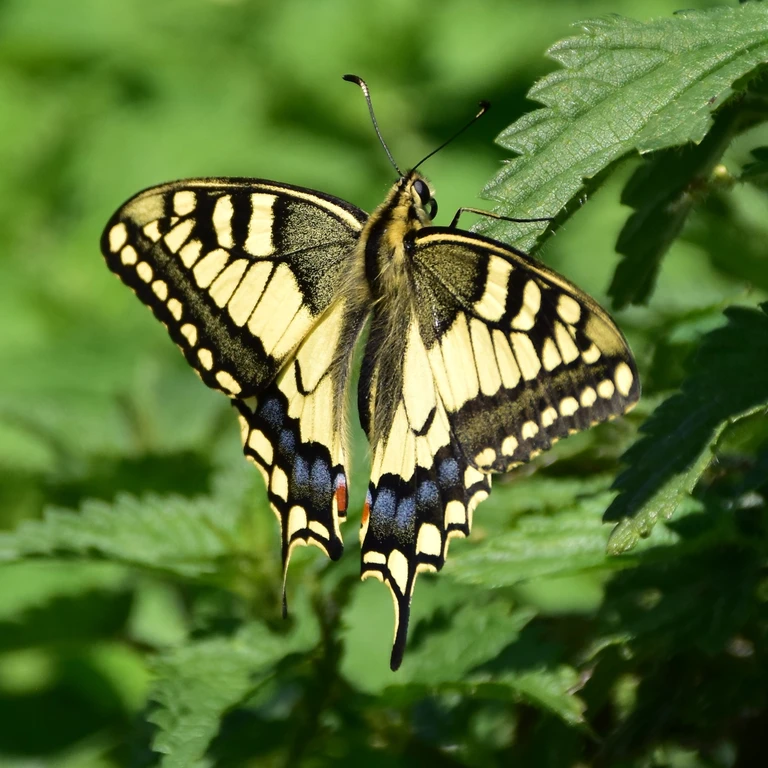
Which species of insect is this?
Papilio machaon
